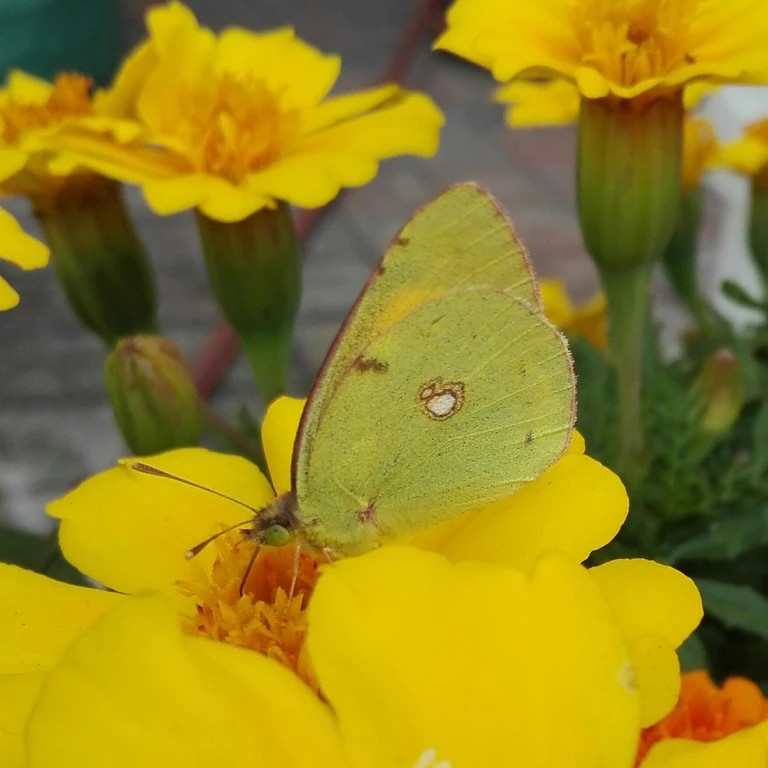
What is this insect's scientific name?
Colias croceus
